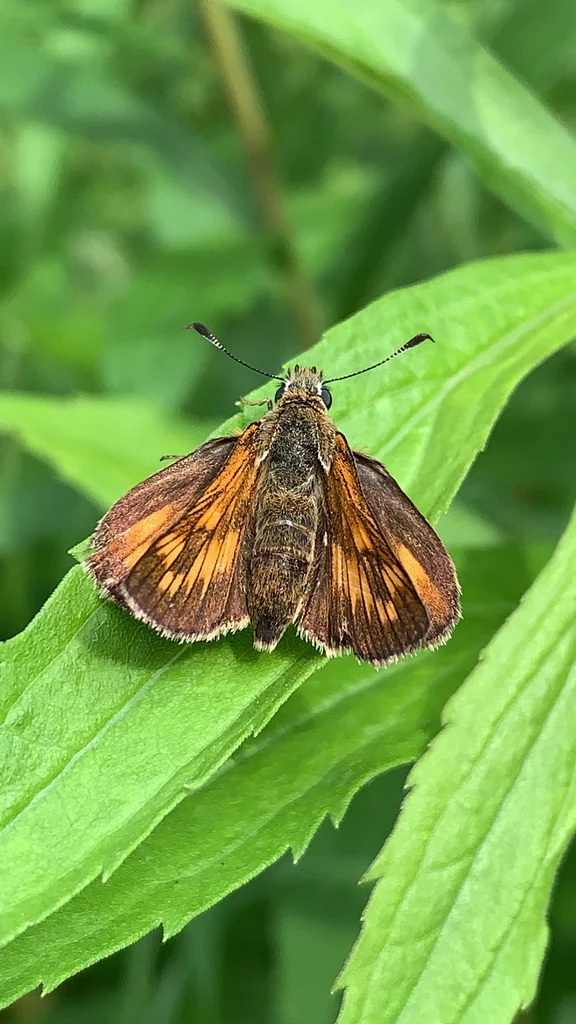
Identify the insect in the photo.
Ochlodes sylvanus (also Ochlodes venata)
